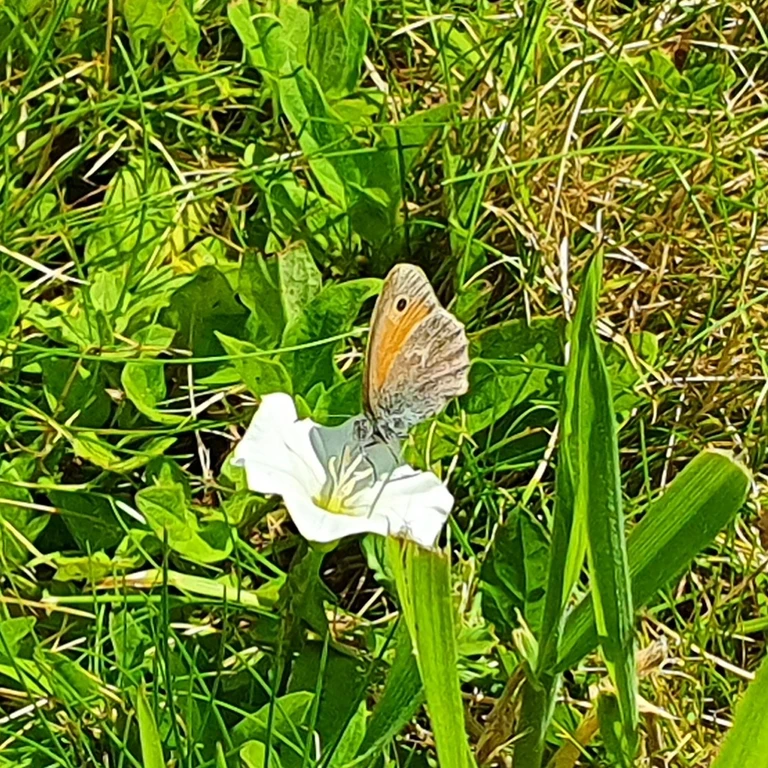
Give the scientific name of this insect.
Coenonympha pamphilus
